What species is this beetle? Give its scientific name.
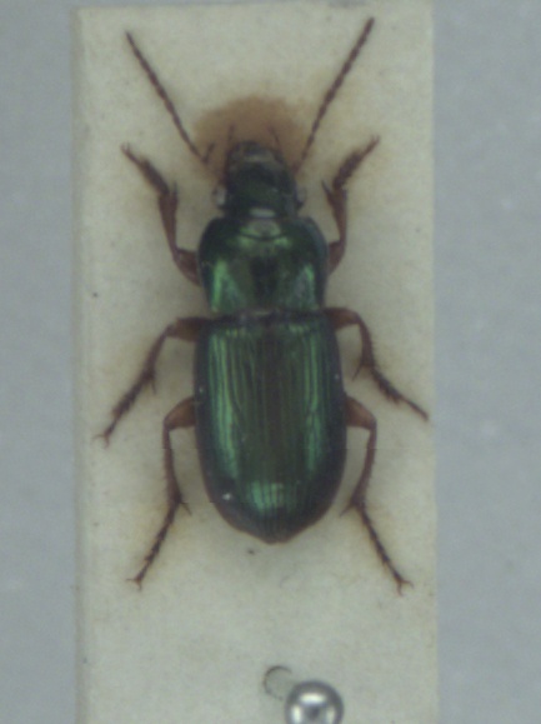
Harpalus affinis
